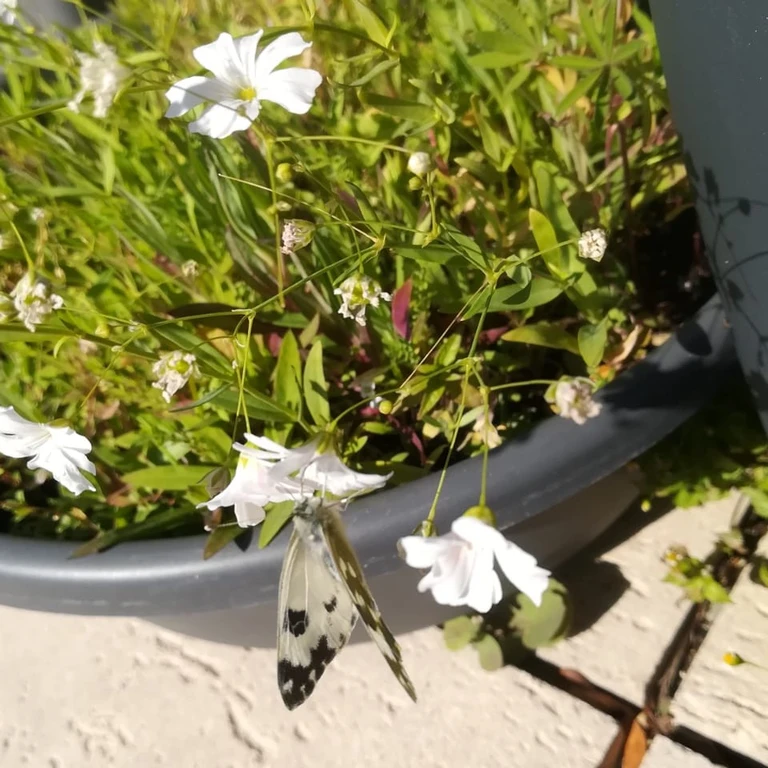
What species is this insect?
Pontia edusa
